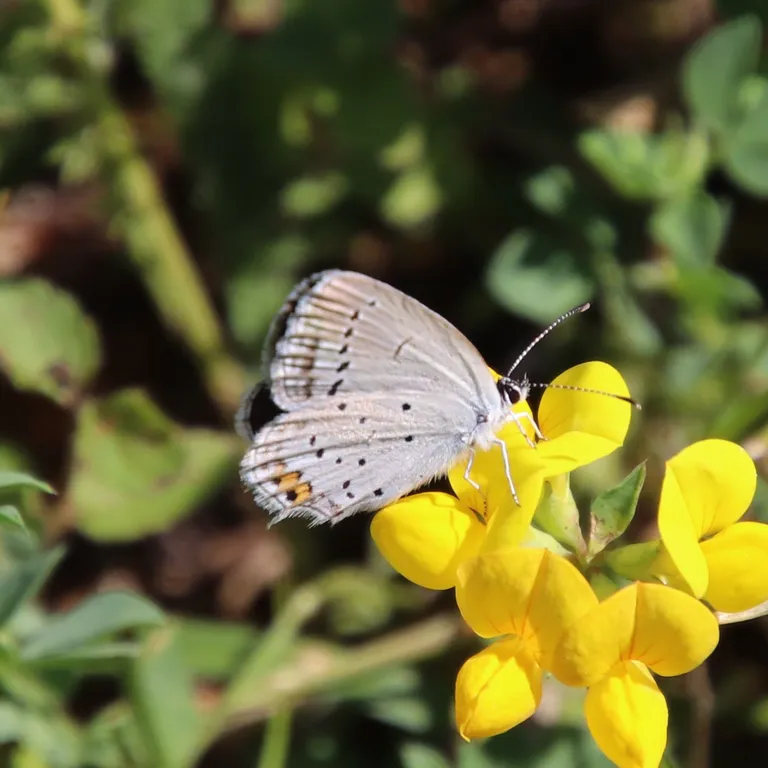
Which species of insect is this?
Cupido argiades (also Elkalyce argiades)
